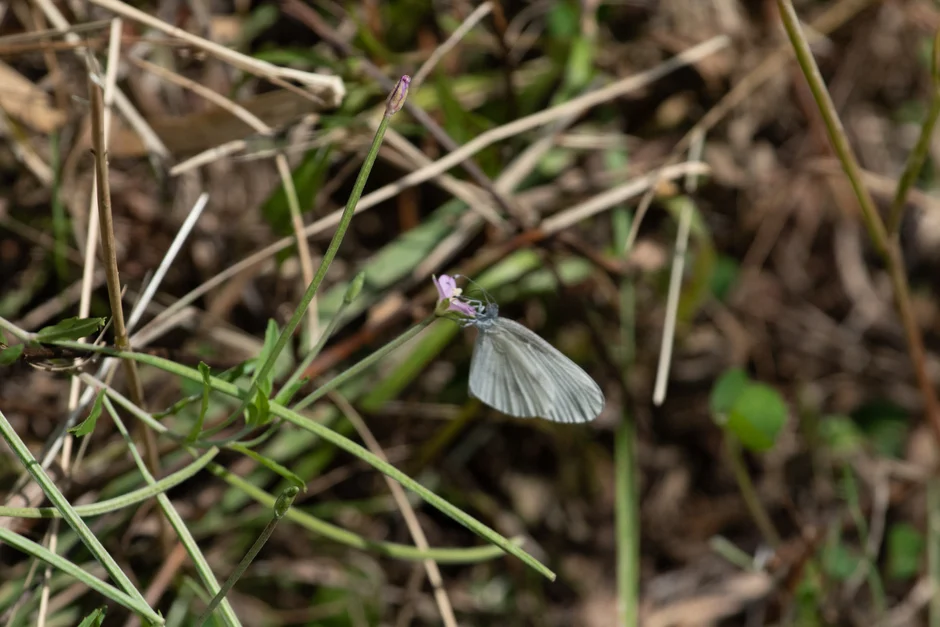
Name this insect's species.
Leptidea sinapis/juvernica
